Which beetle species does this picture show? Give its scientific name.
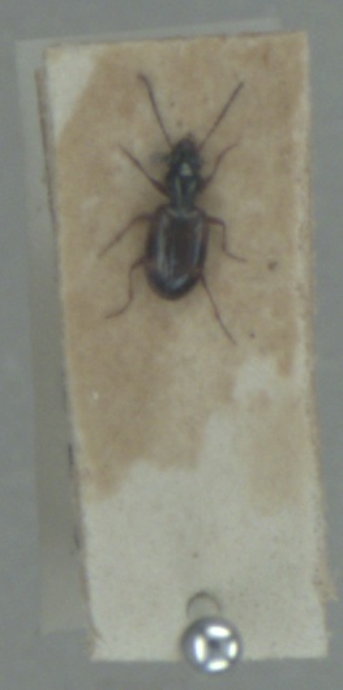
Bembidion articulatum
